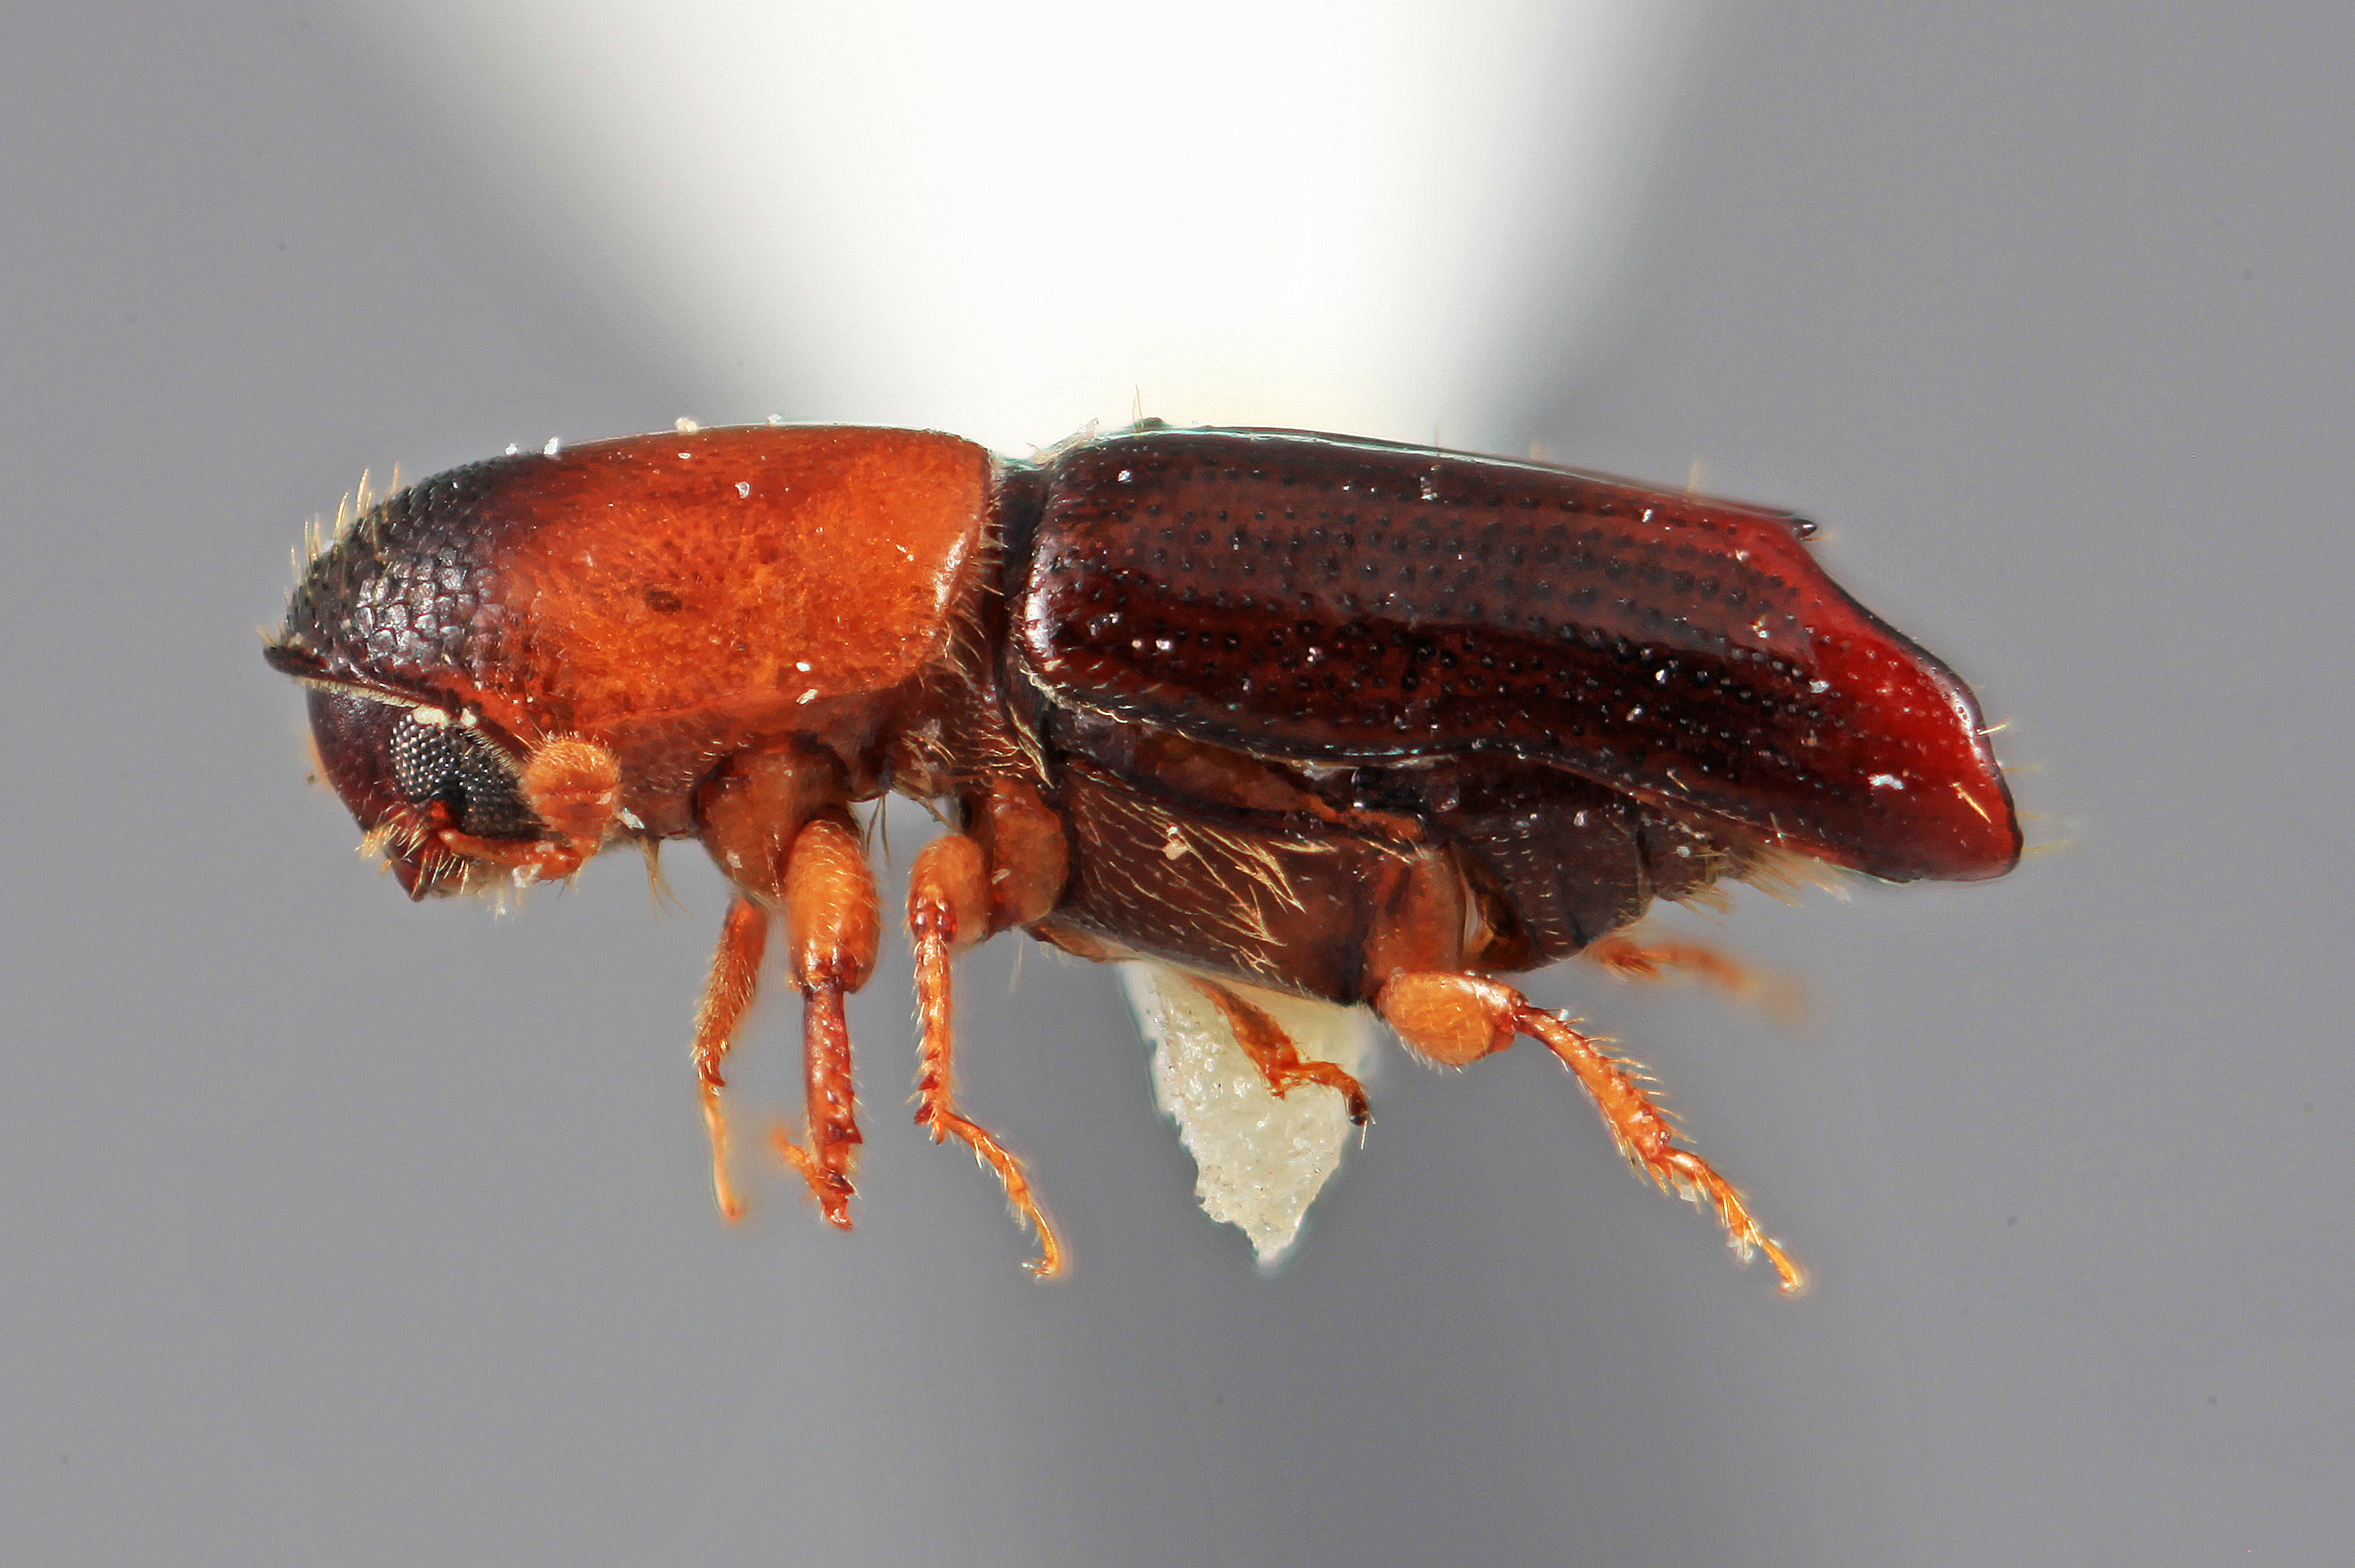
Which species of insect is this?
Amphicranus araguensis
